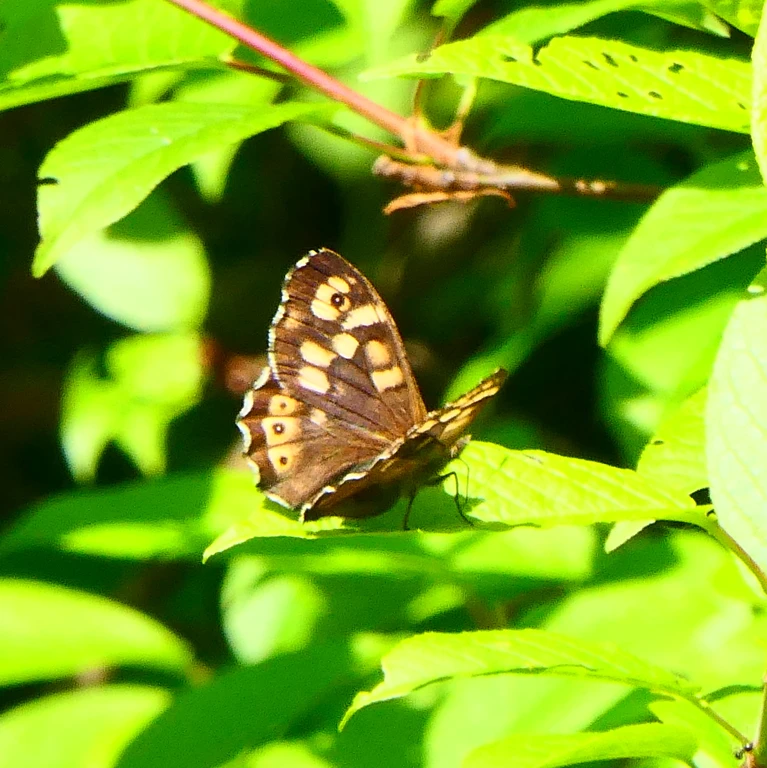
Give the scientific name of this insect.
Pararge aegeria
